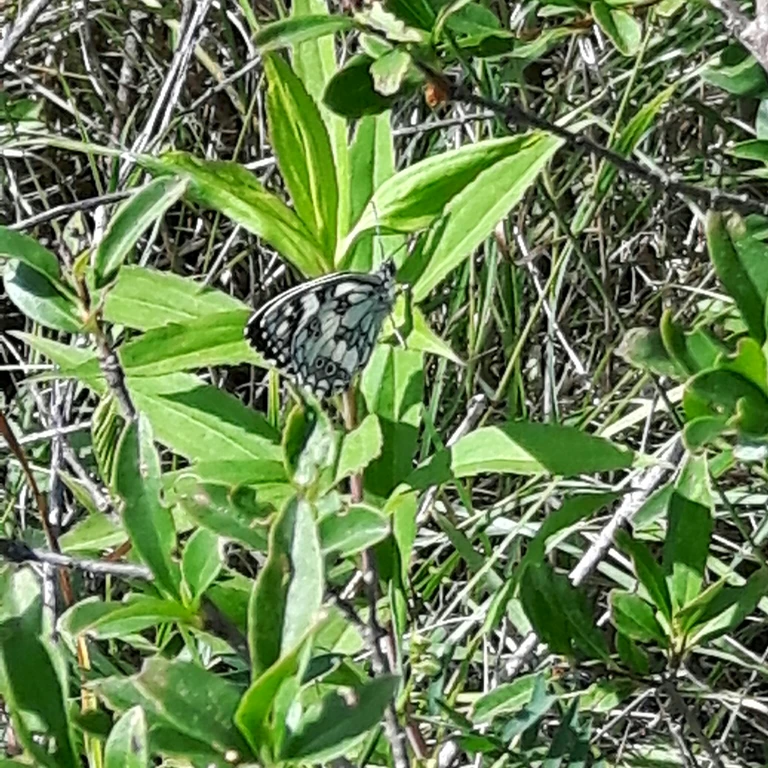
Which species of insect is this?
Melanargia galathea
